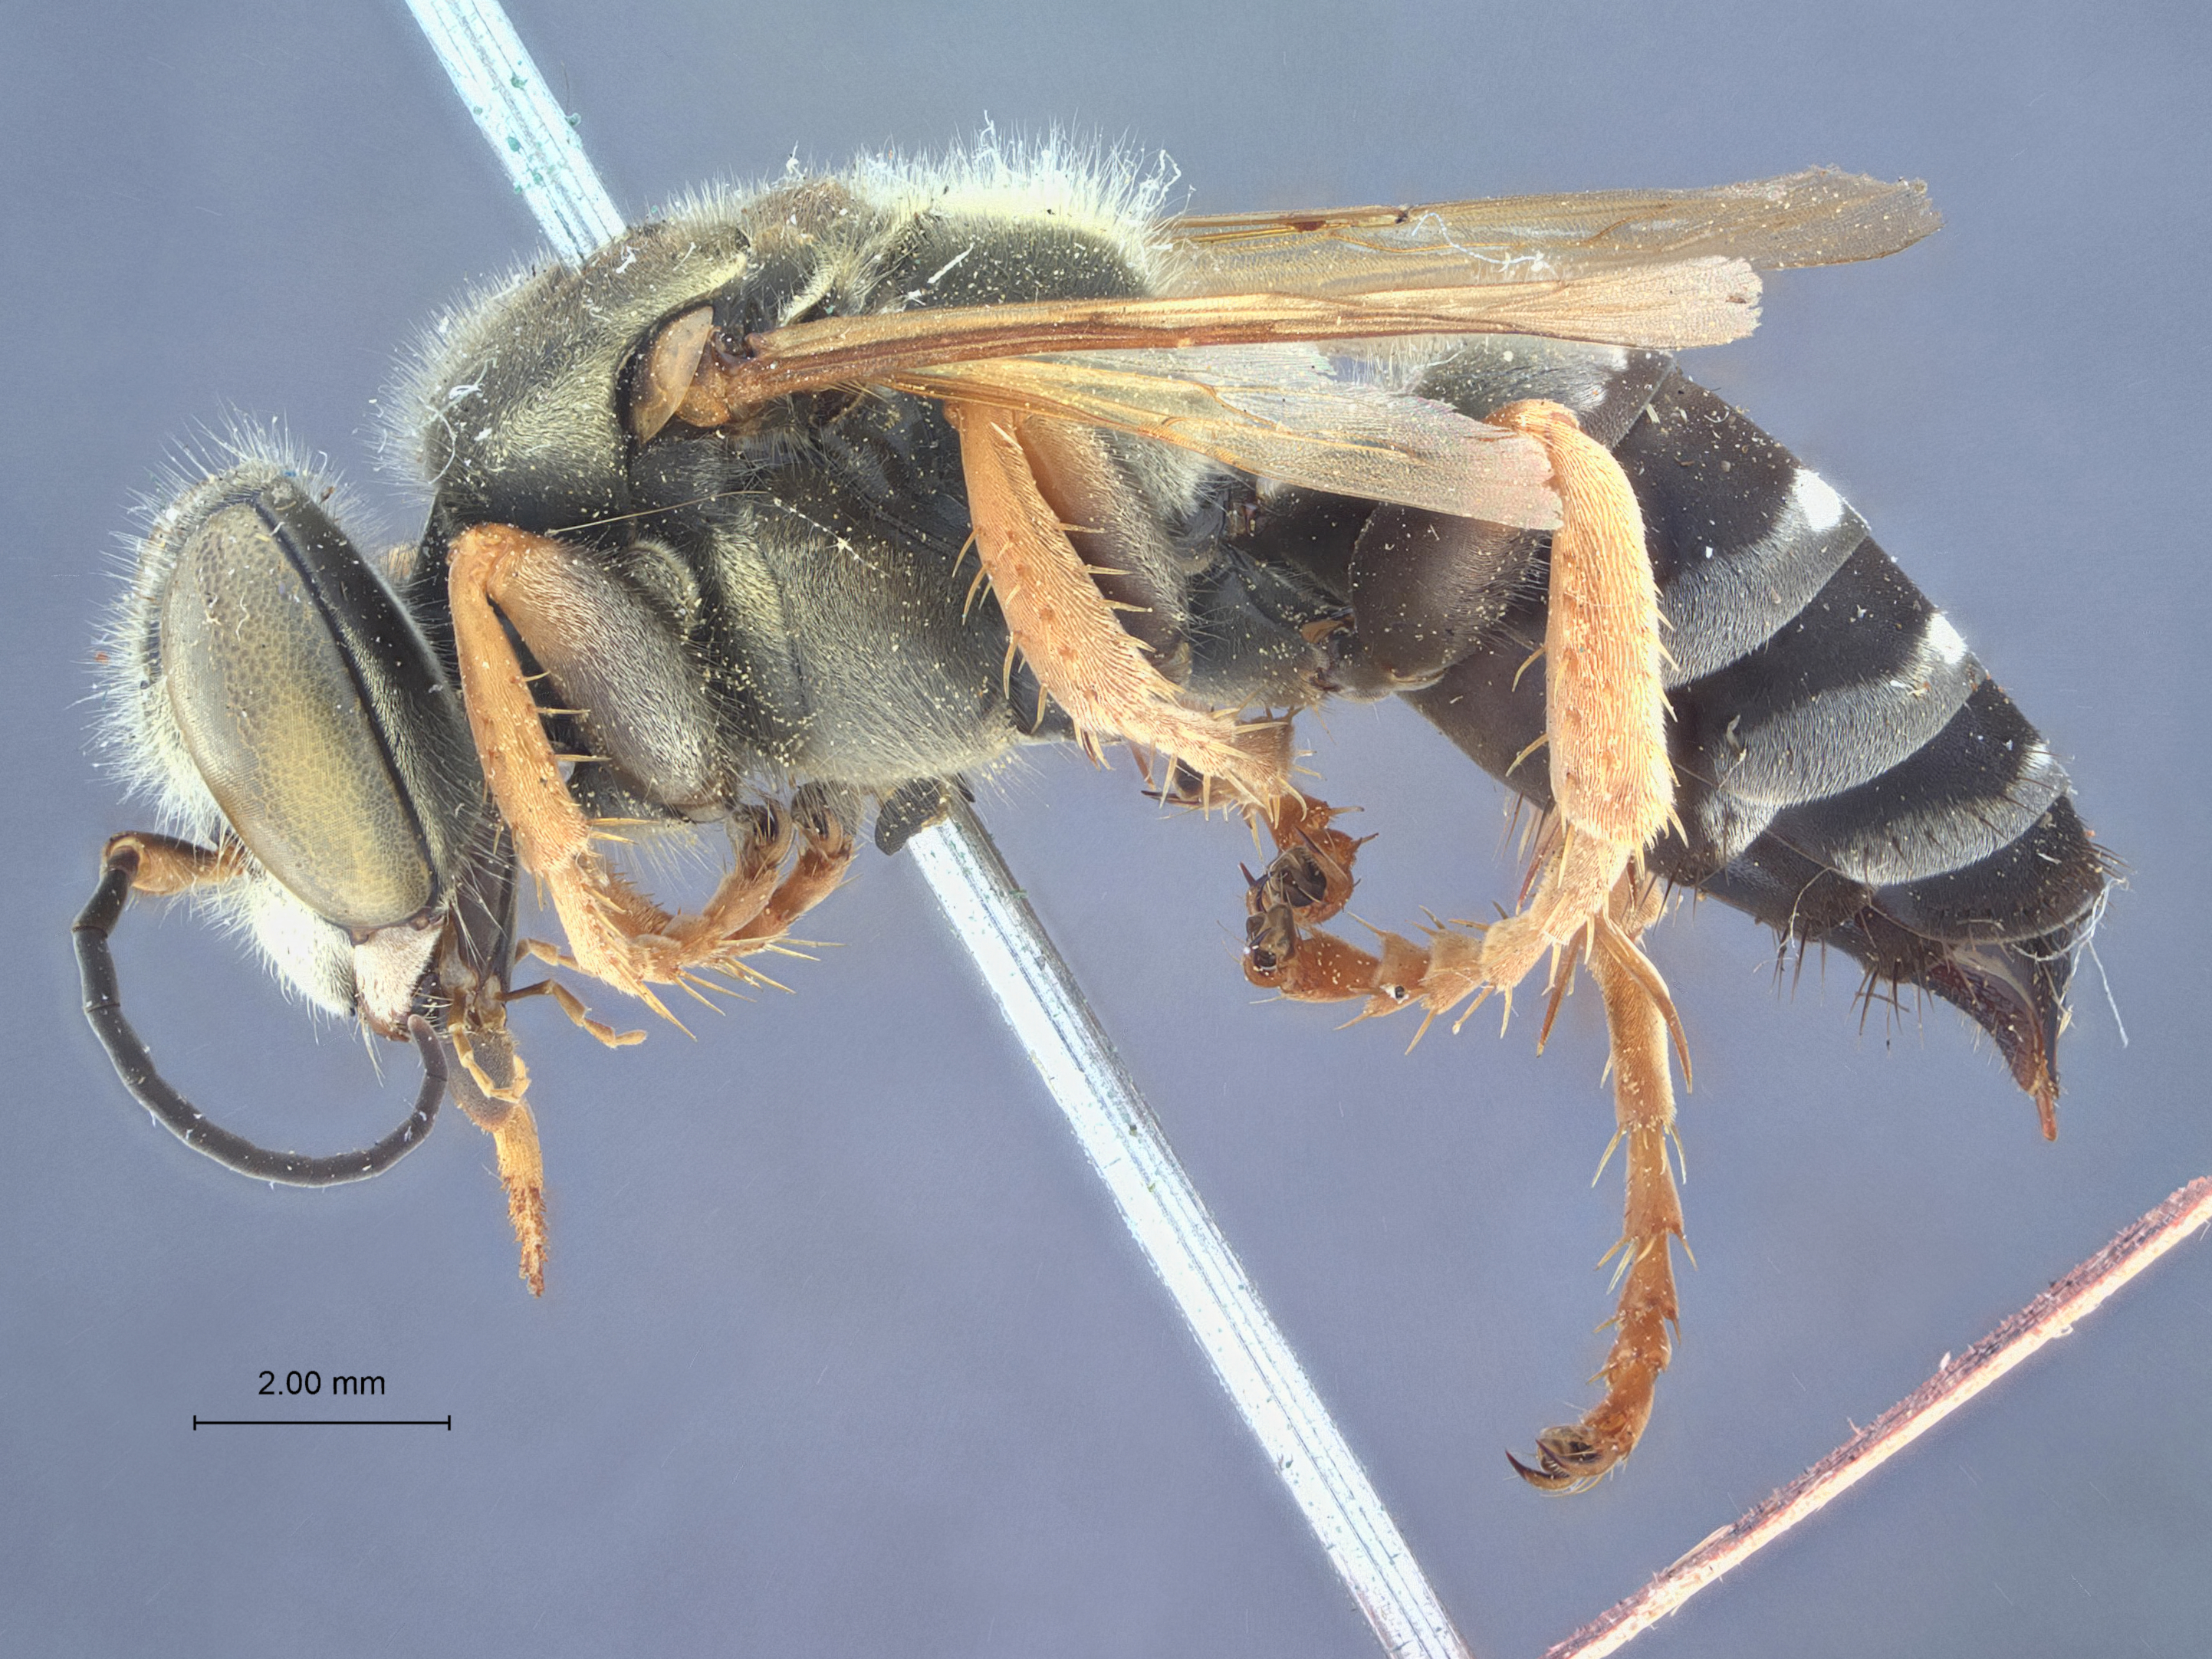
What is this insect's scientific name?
Tachytes duplicatus
